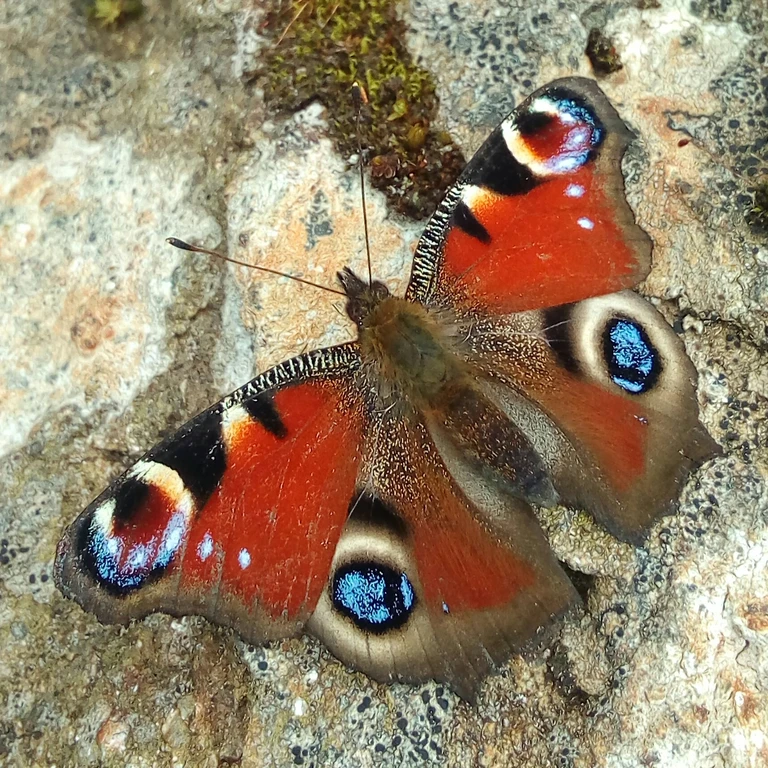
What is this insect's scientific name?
Aglais io
